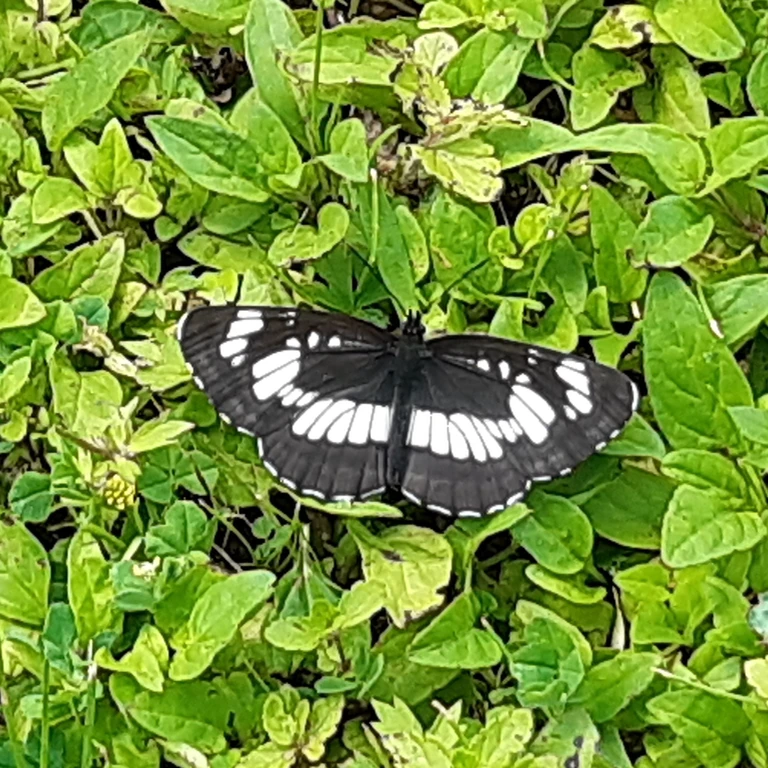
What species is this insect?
Neptis rivularis
